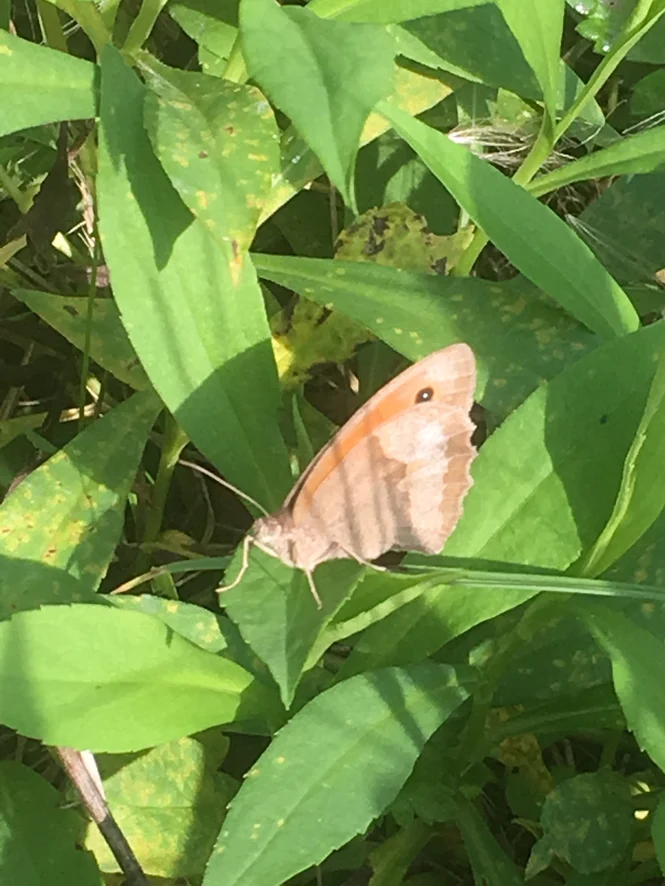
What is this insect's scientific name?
Maniola jurtina
